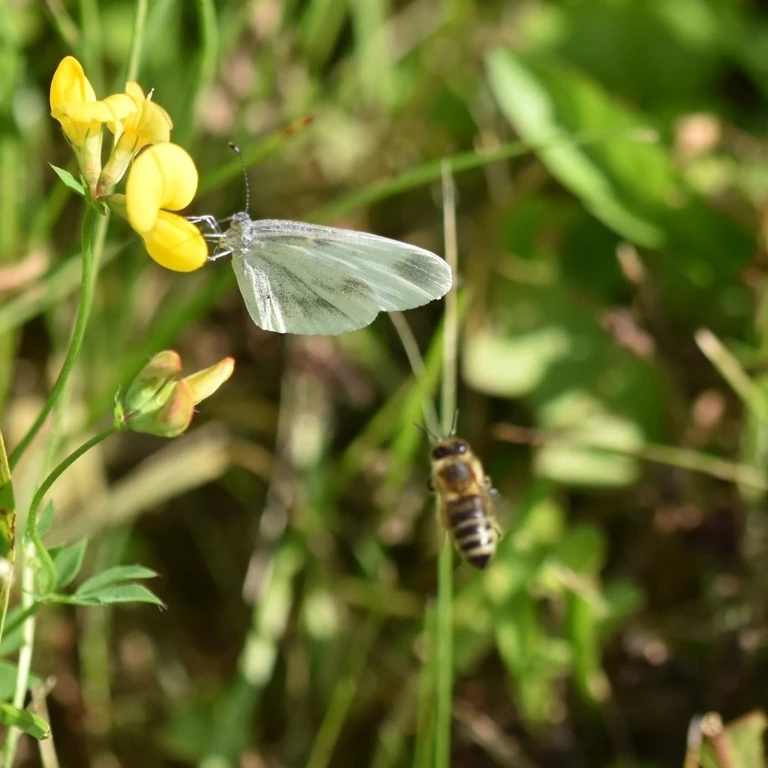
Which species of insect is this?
Leptidea sinapis/juvernica
